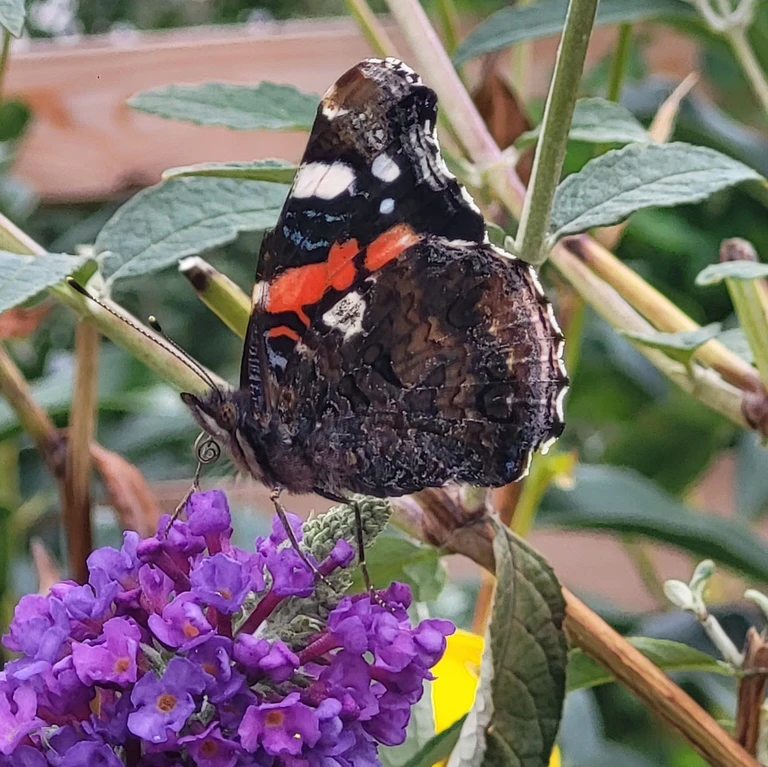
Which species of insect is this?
Vanessa atalanta
